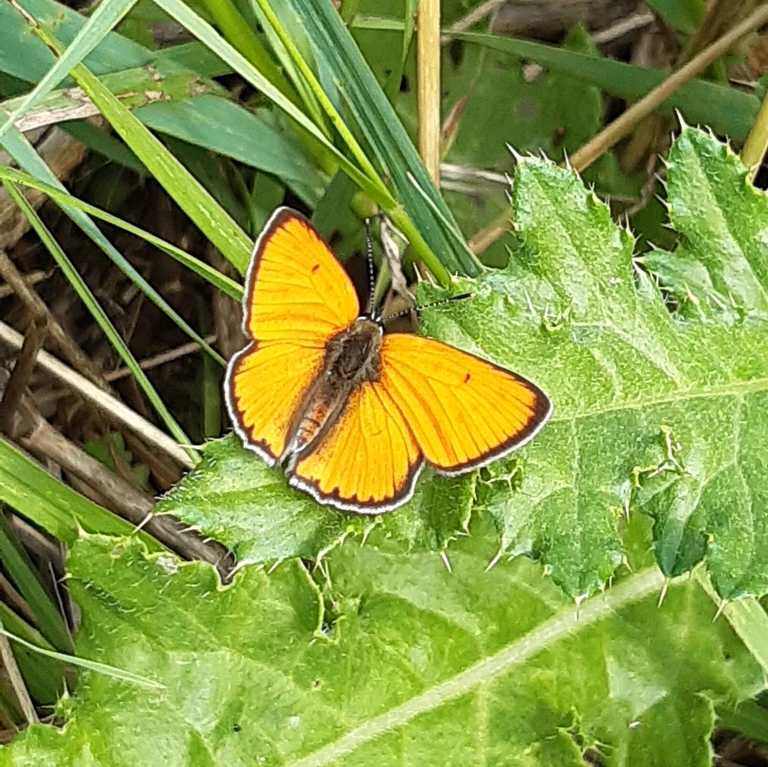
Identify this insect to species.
Lycaena dispar
